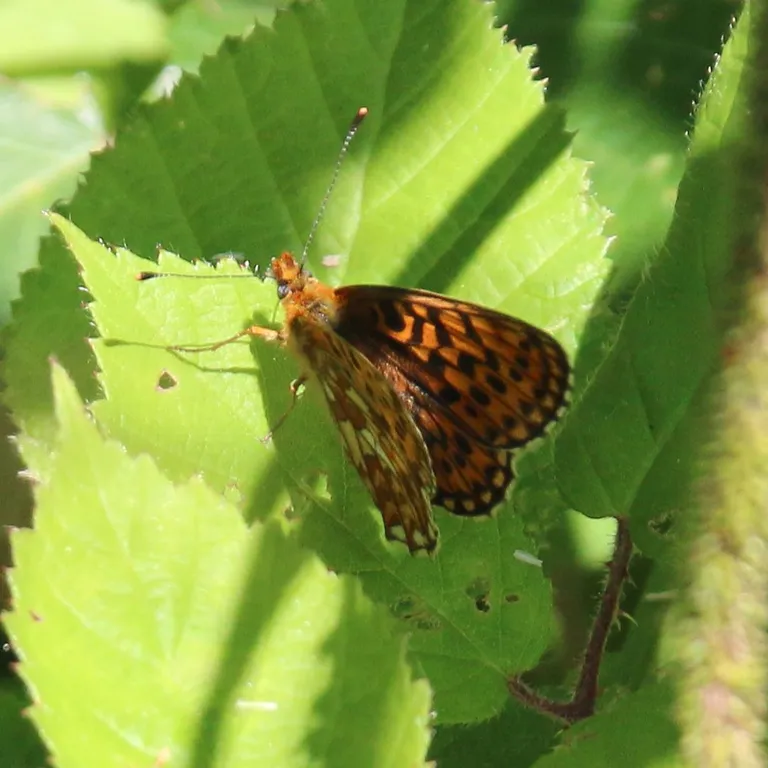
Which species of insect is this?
Boloria euphrosyne (also Clossiana euphrosyne)
